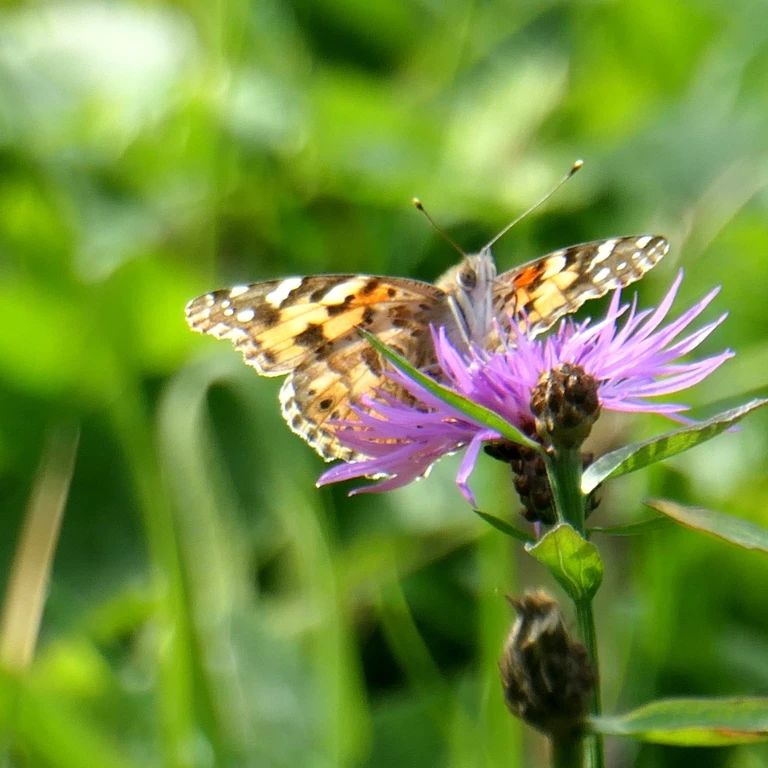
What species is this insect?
Vanessa cardui
